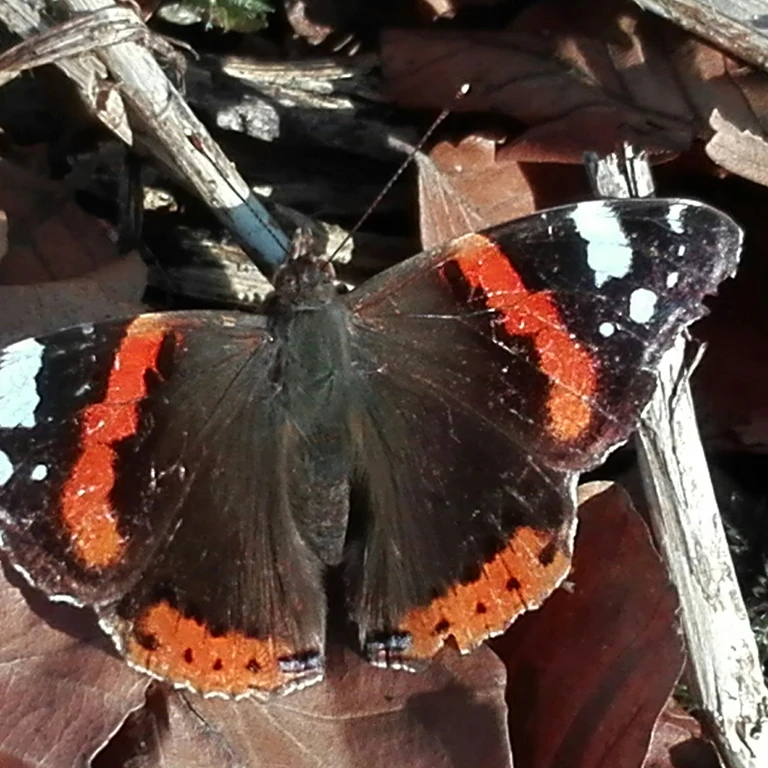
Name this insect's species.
Vanessa atalanta
